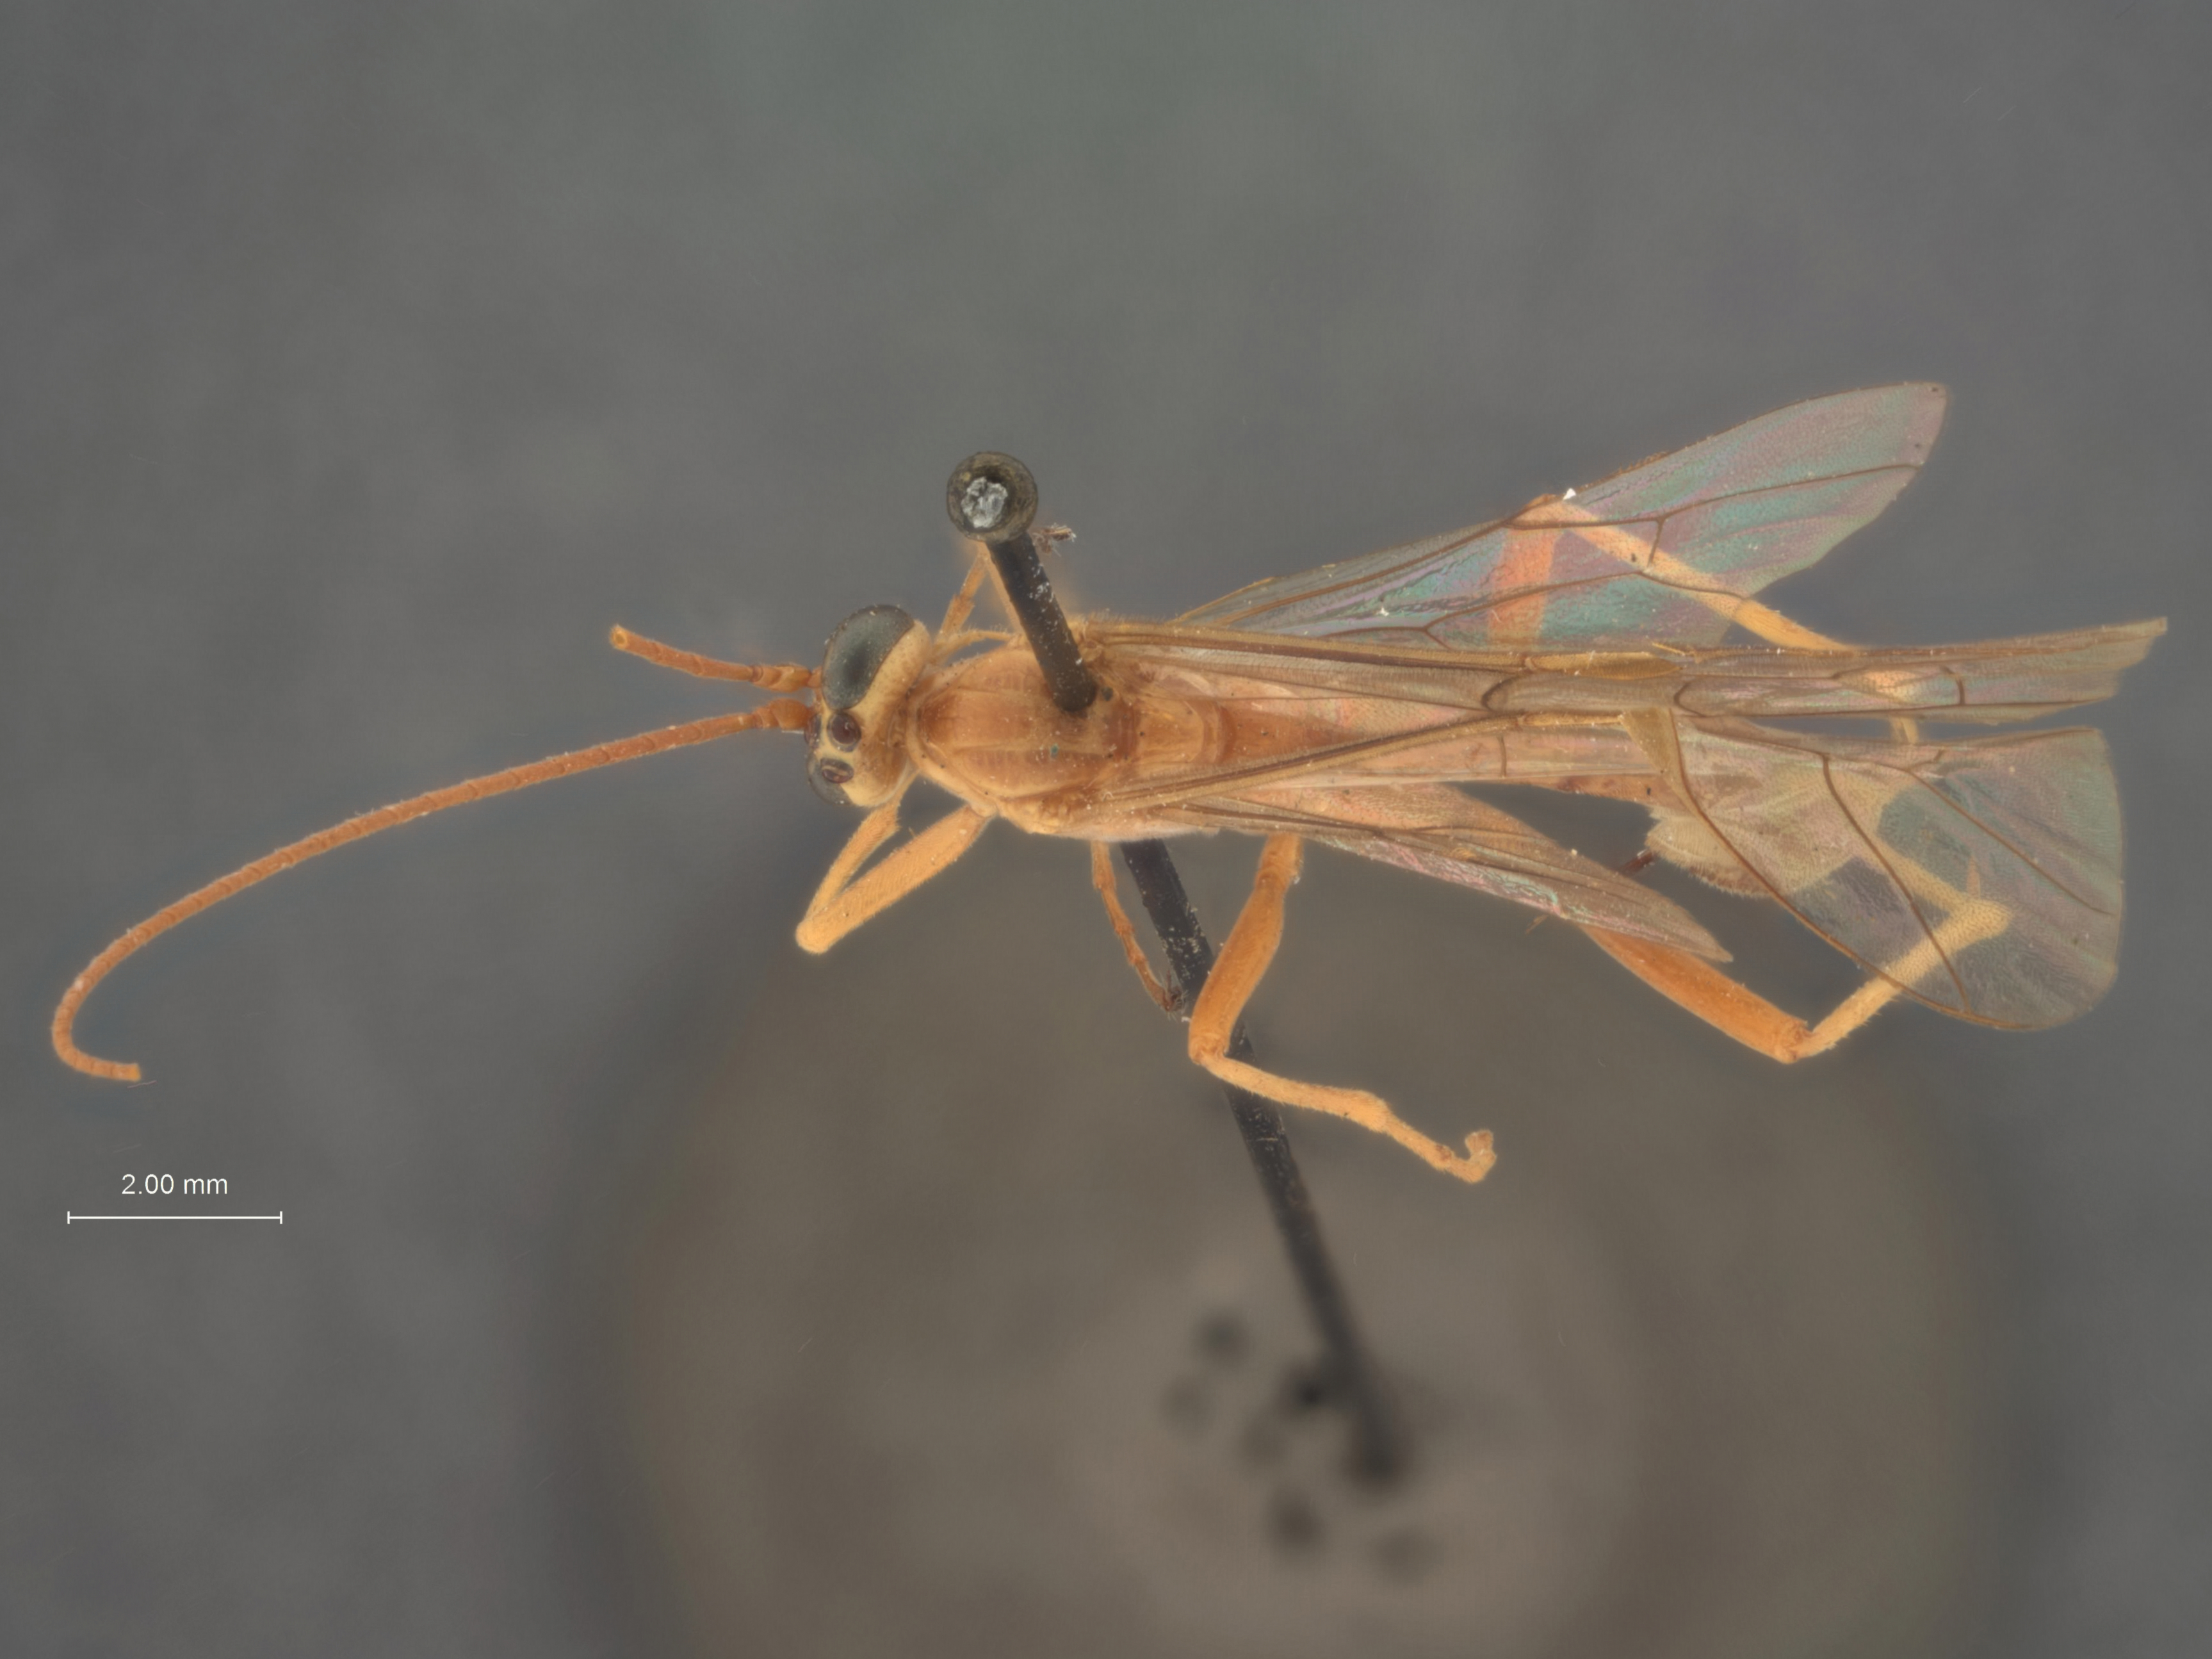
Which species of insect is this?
Parabates exsertus
